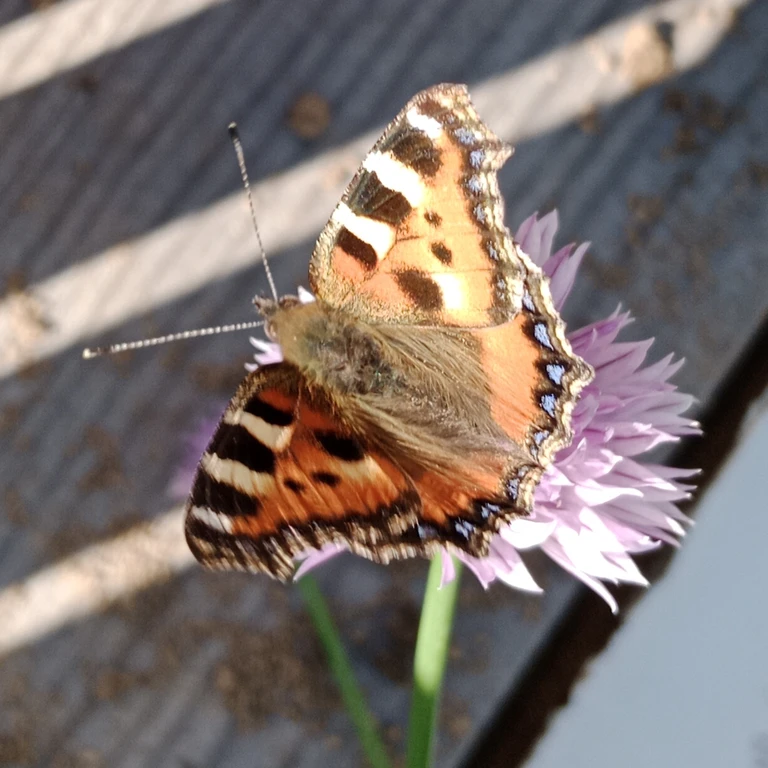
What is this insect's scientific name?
Aglais urticae
